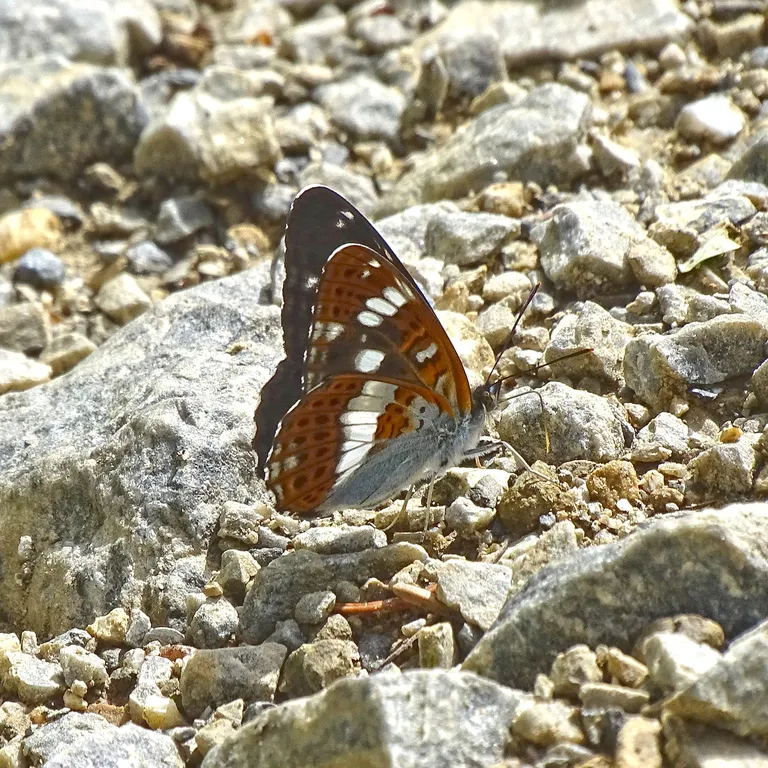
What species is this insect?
Limenitis camilla (also Ladoga camilla)
